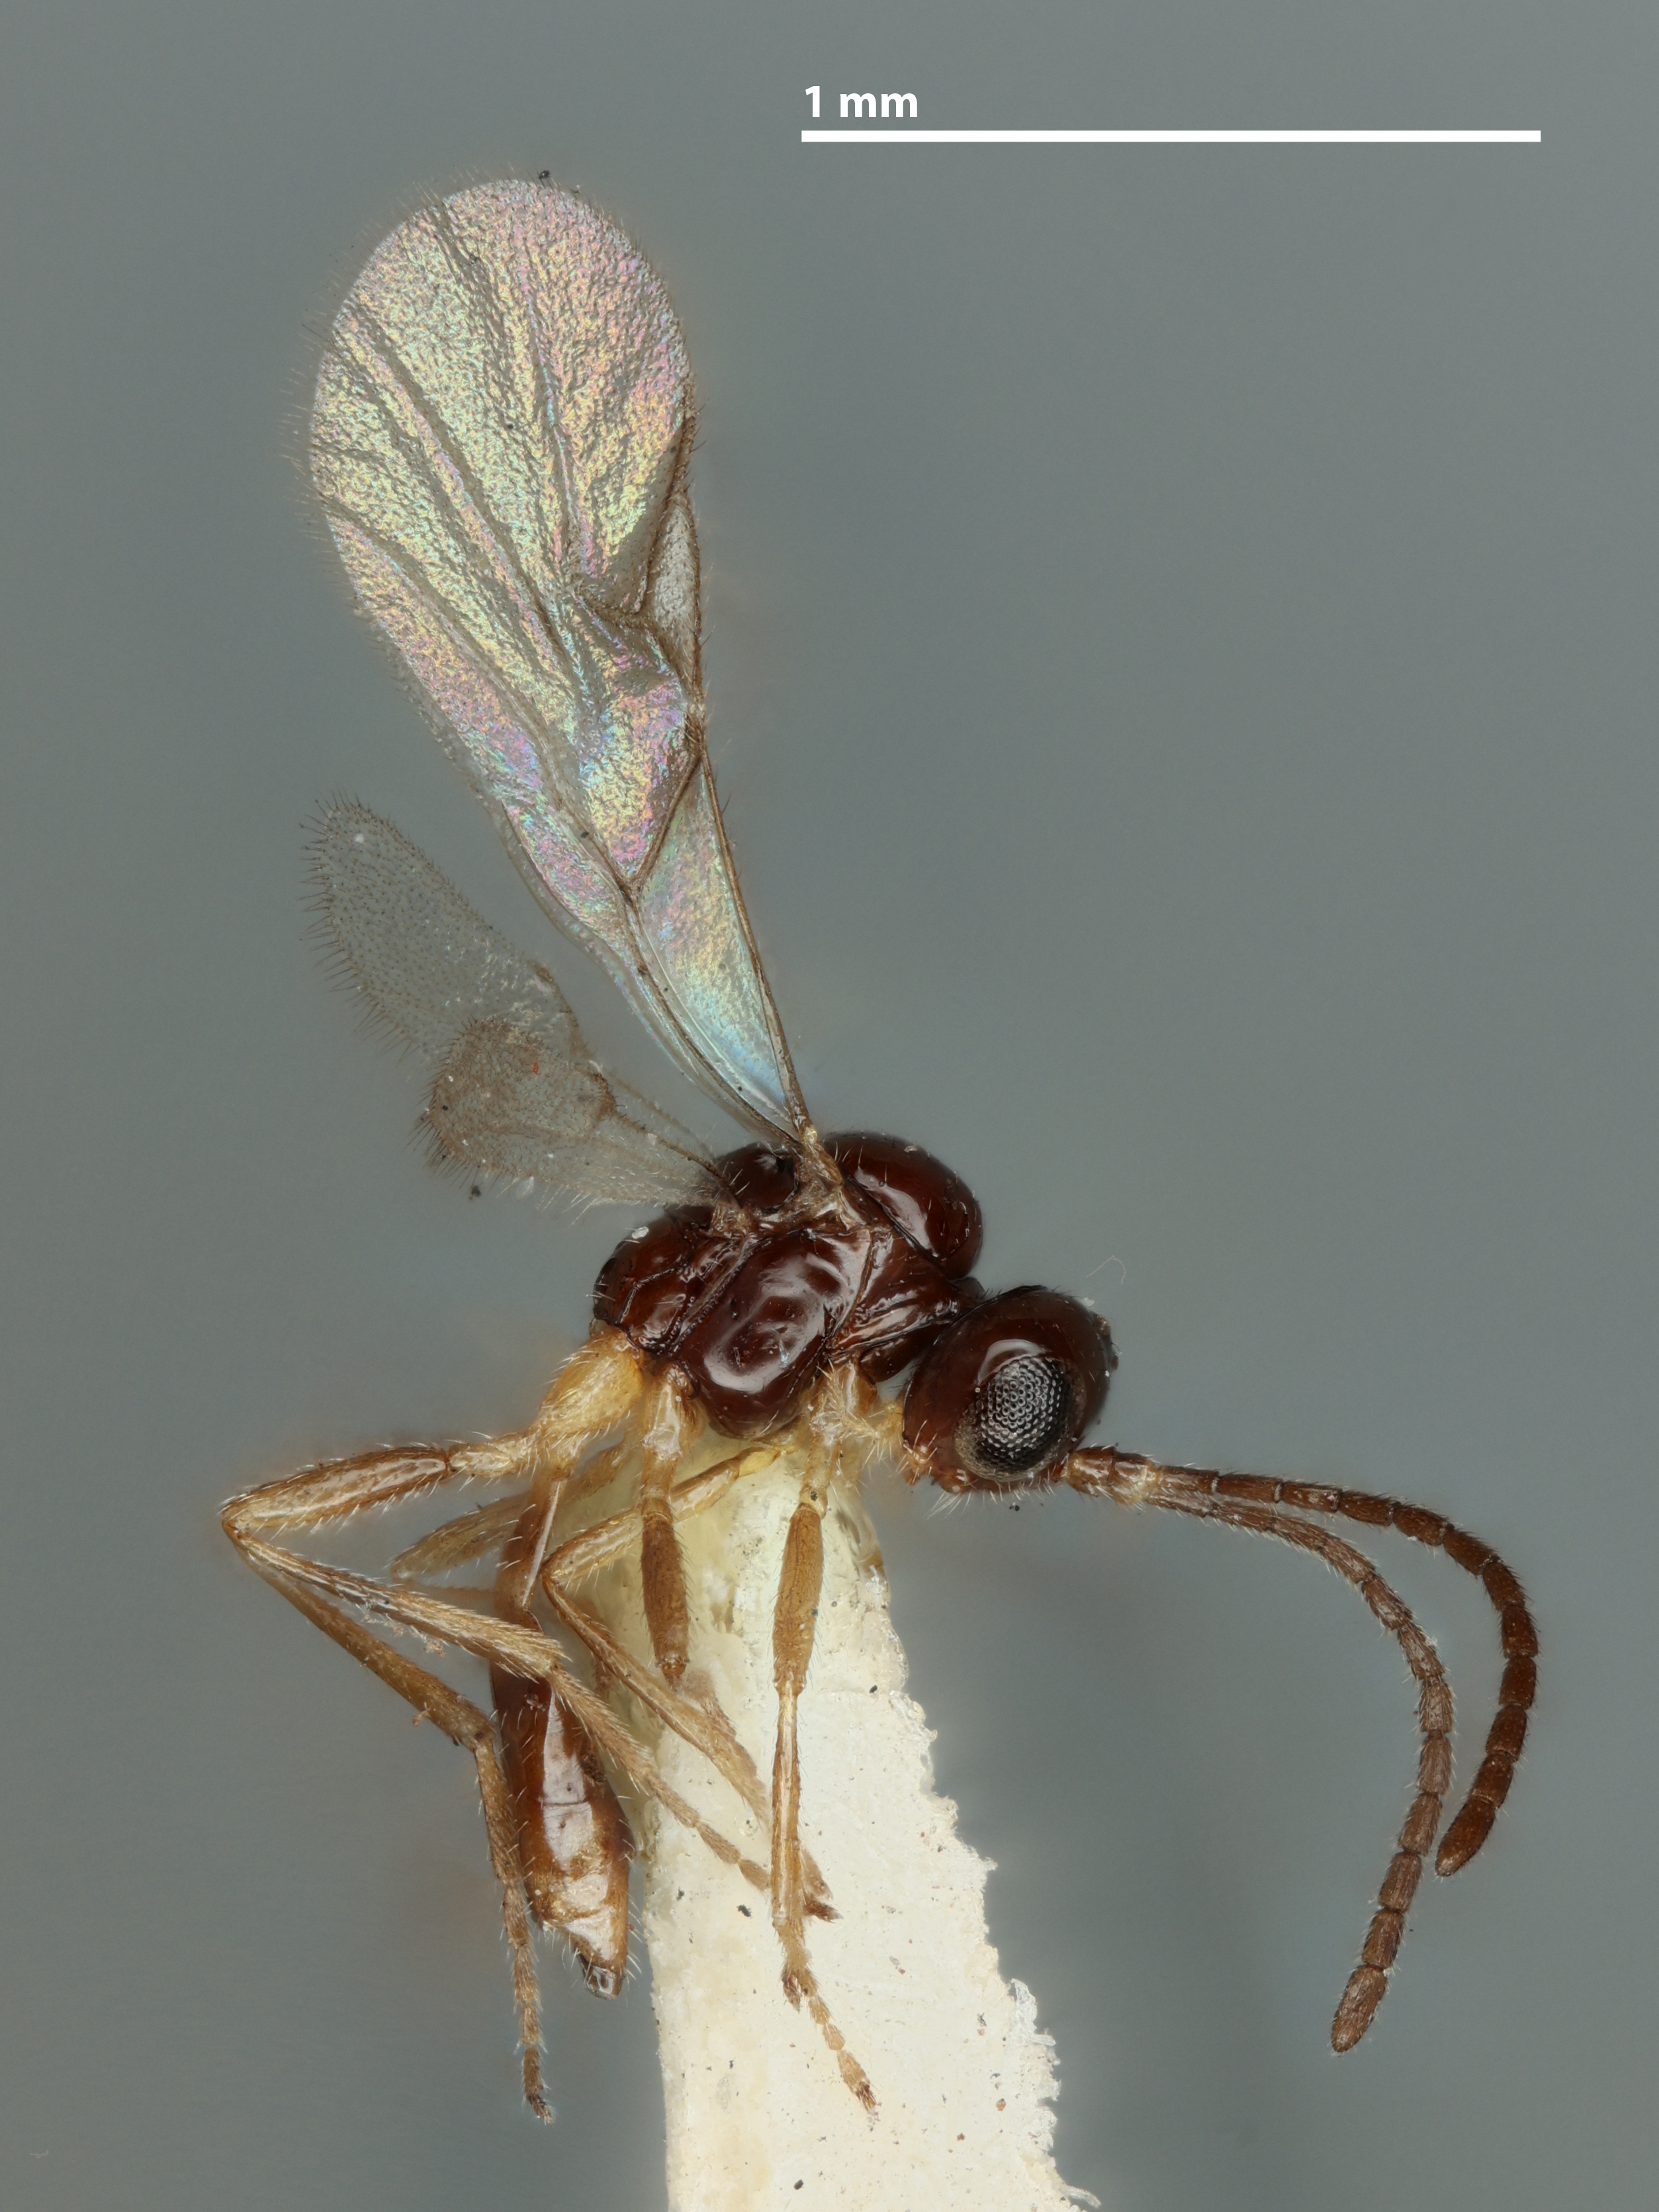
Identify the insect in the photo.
Aphidius rosaphidis
